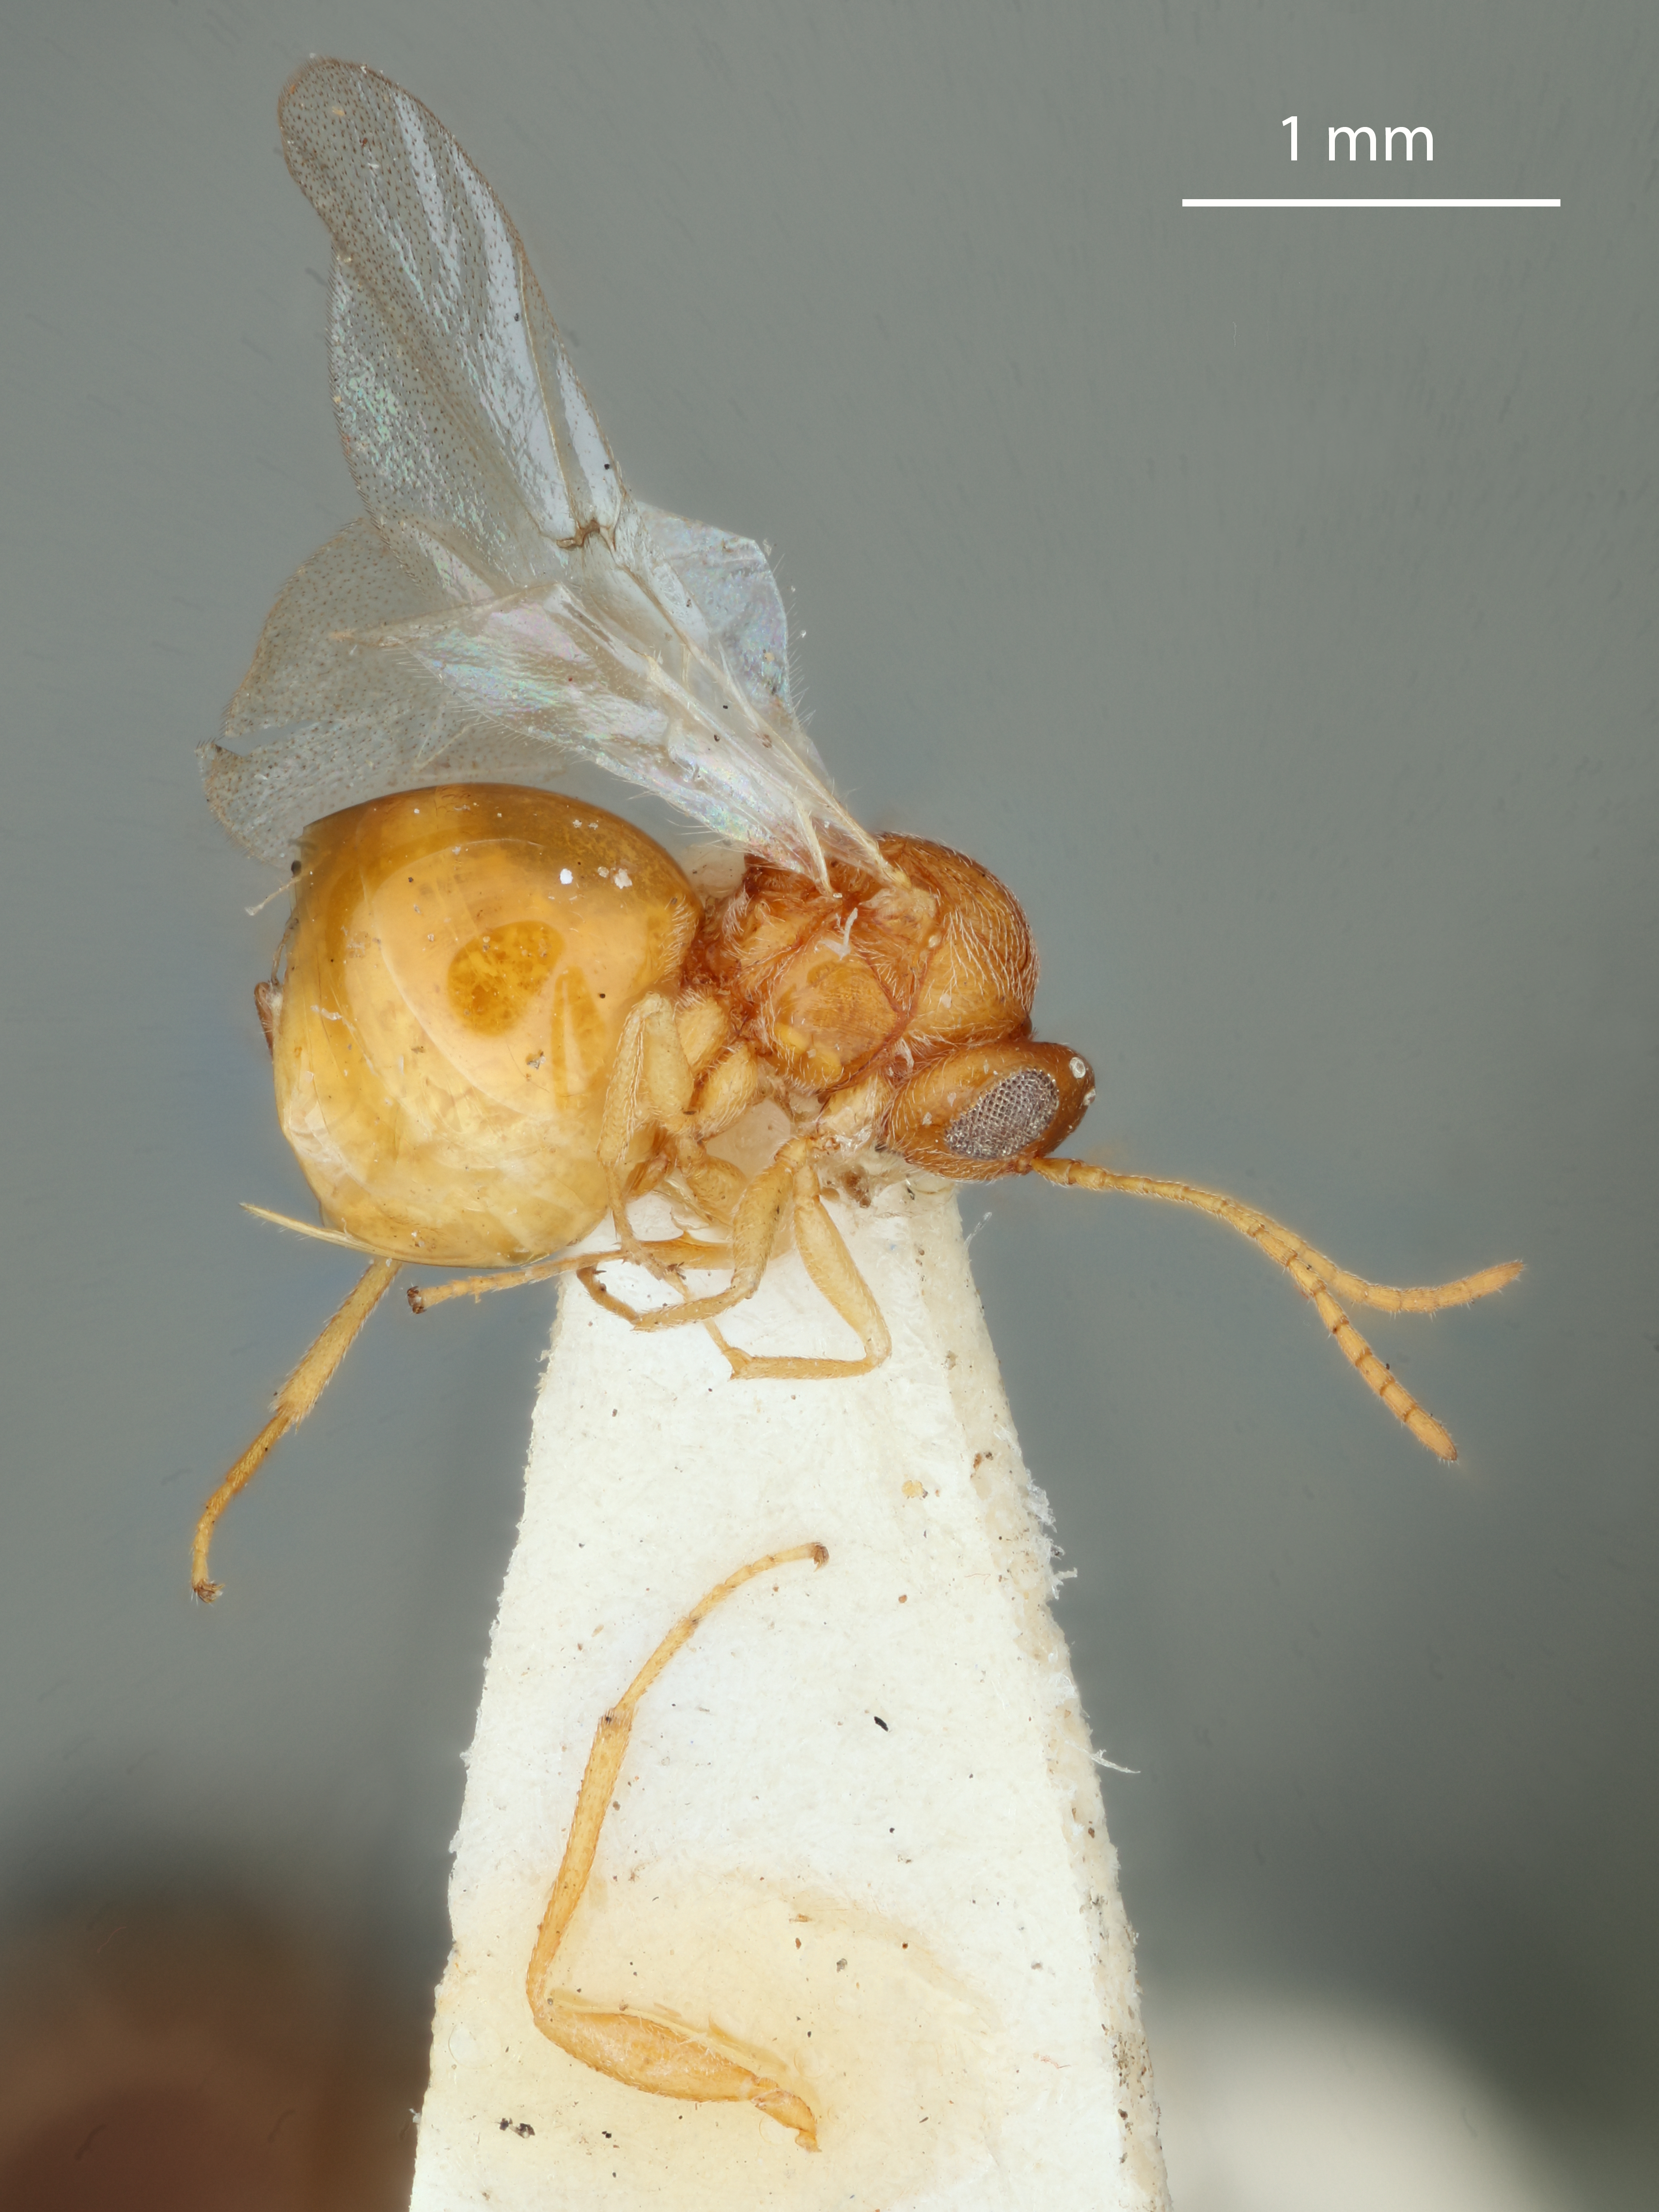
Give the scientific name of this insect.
Andricus multicostatus
